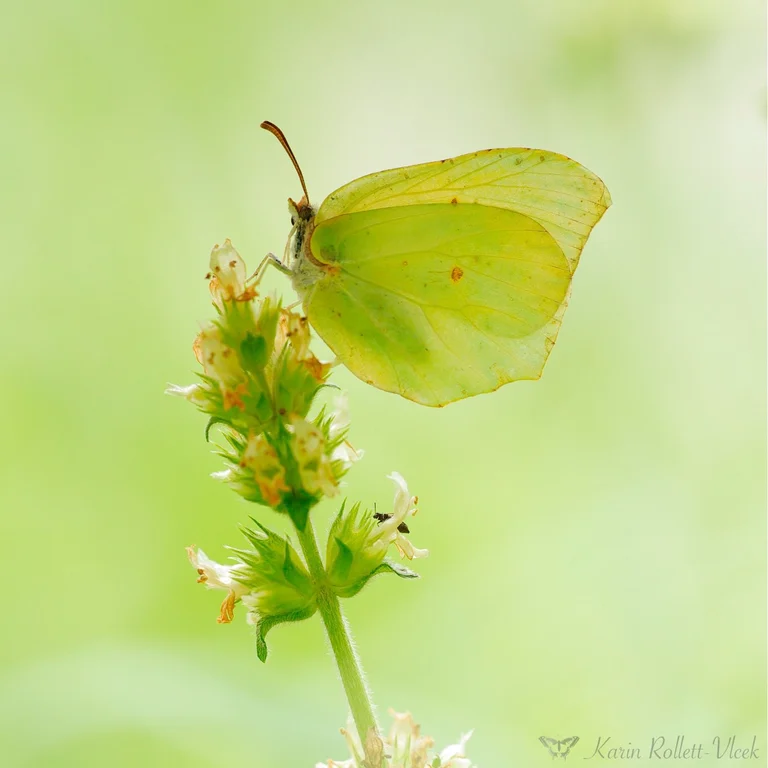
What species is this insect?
Gonepteryx rhamni
